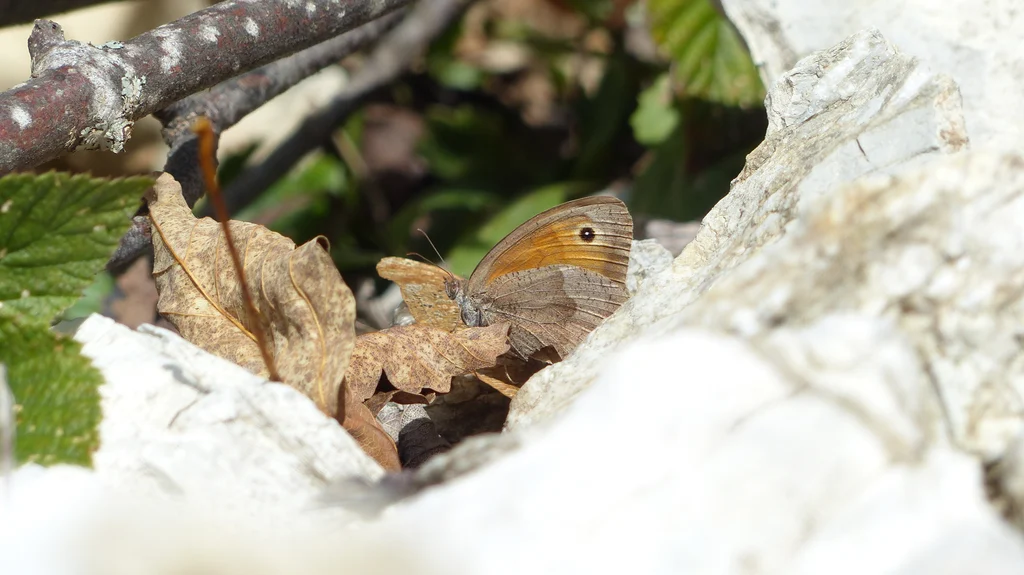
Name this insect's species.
Maniola jurtina
